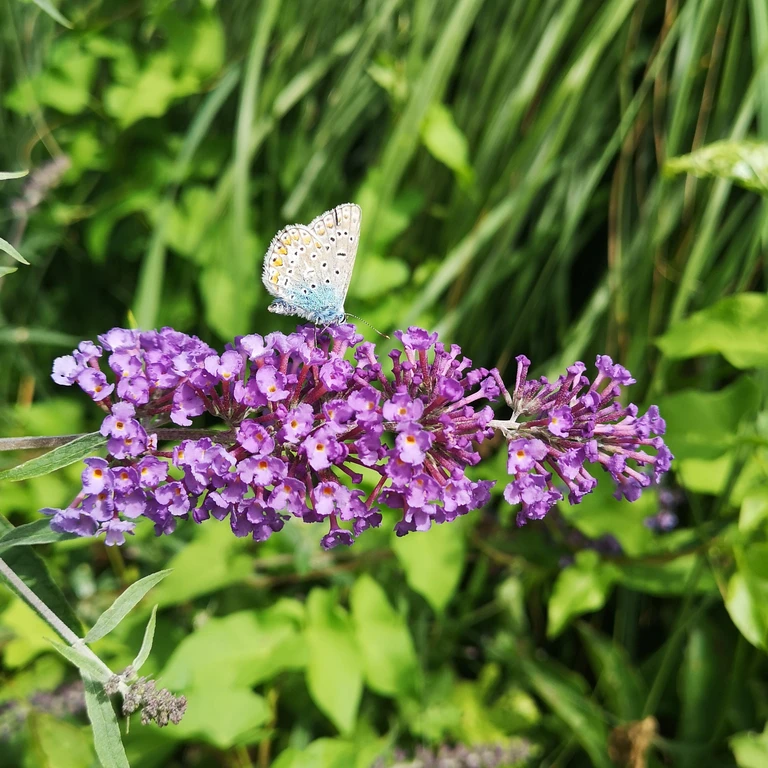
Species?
Polyommatus icarus
